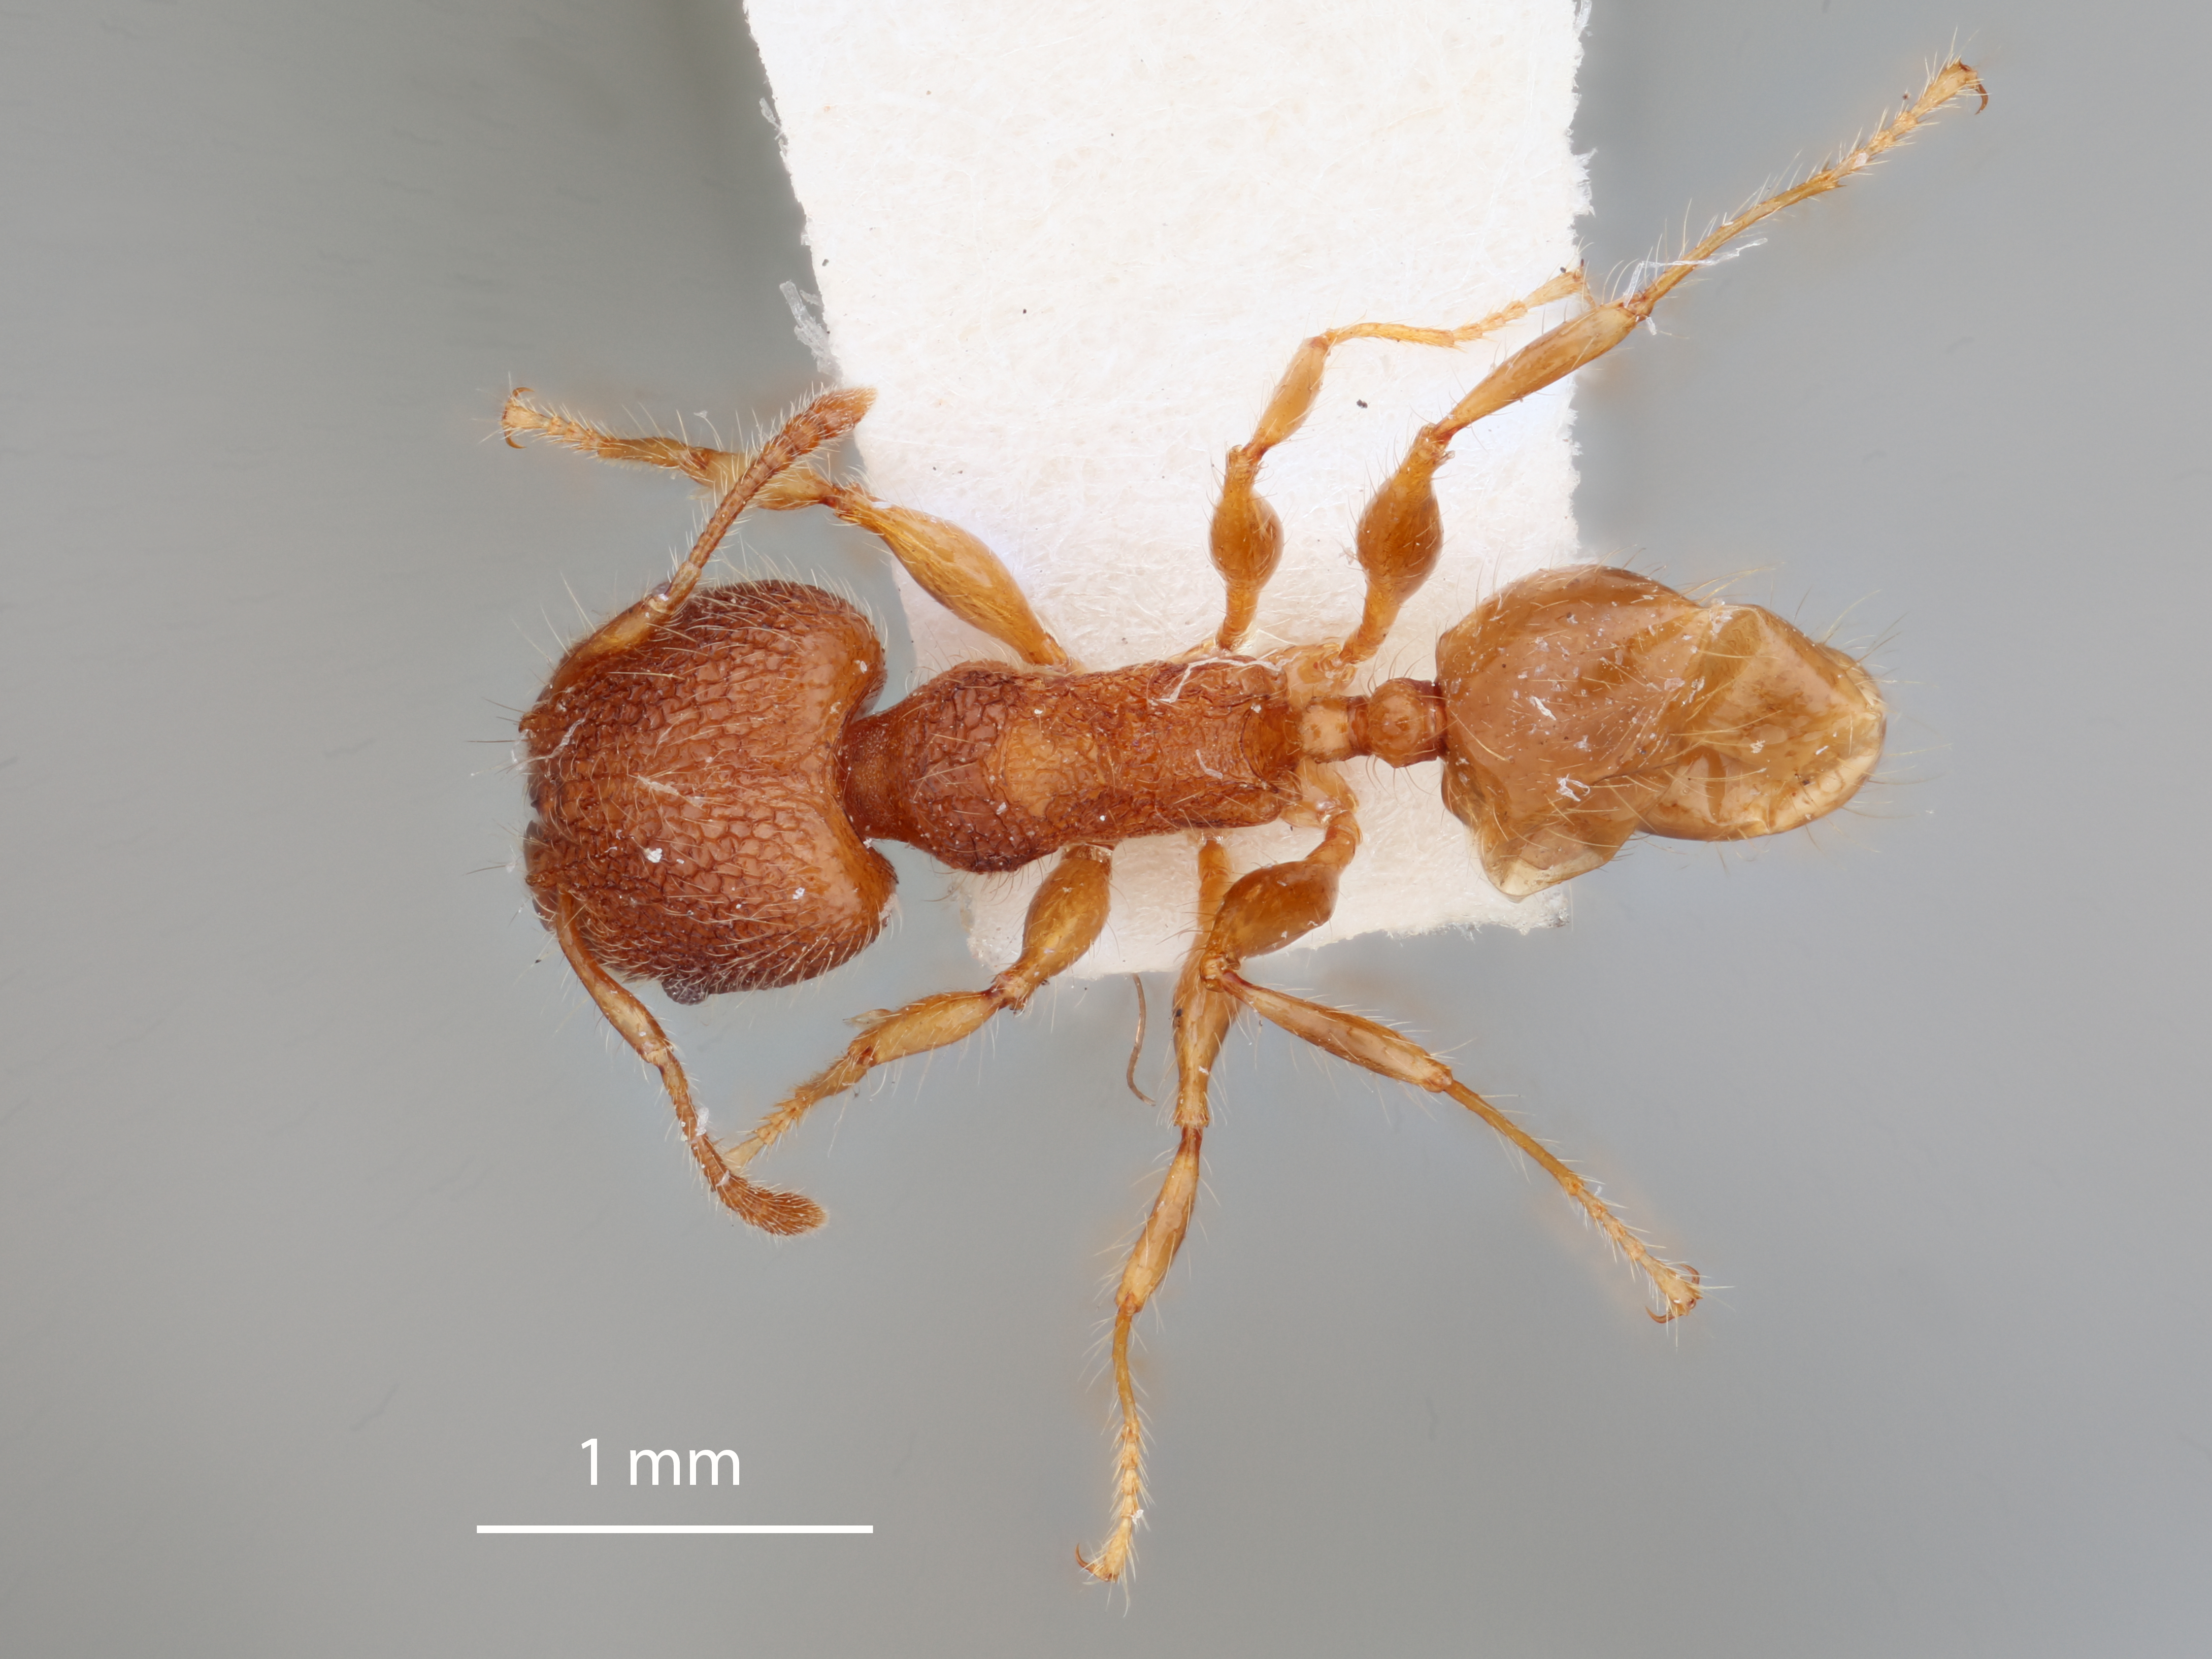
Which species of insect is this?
Pheidole ogloblini
